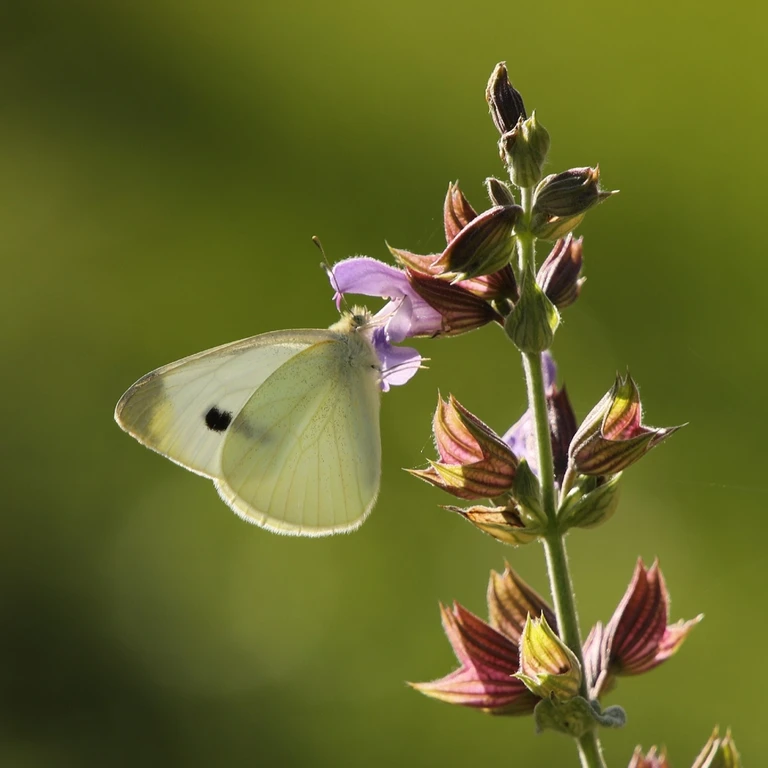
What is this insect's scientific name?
Pieris rapae
